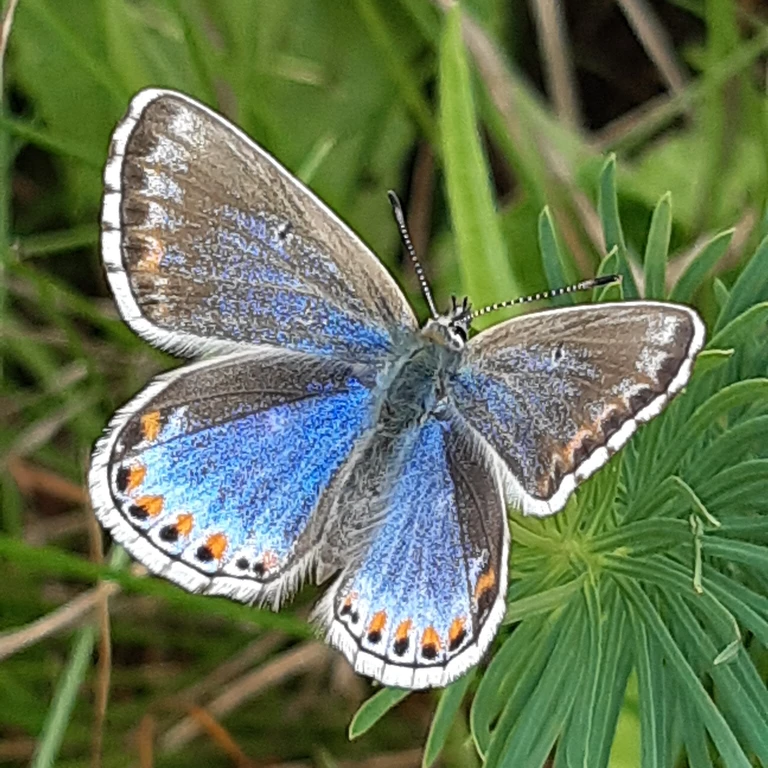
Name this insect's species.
Lysandra bellargus
